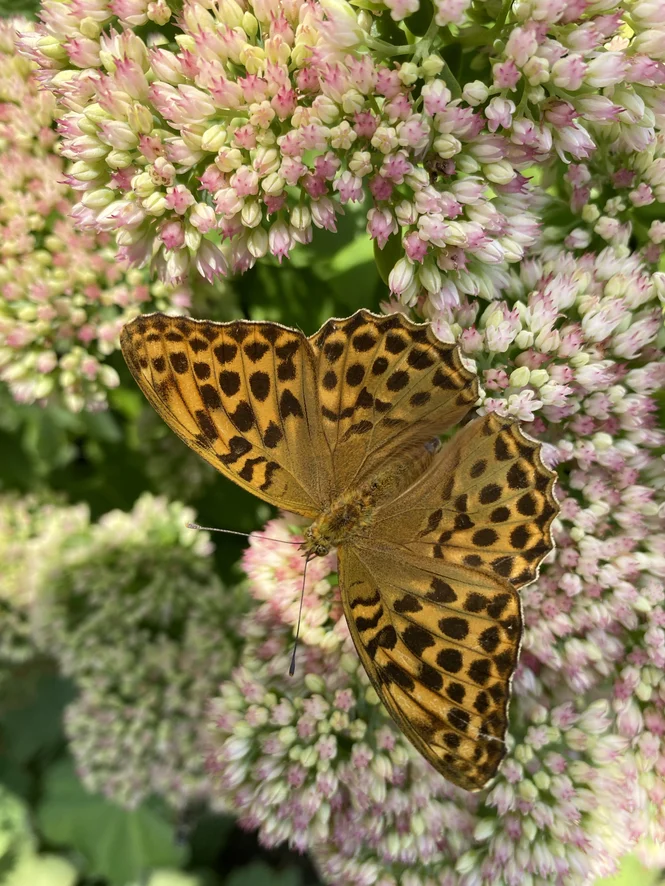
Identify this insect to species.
Argynnis paphia
